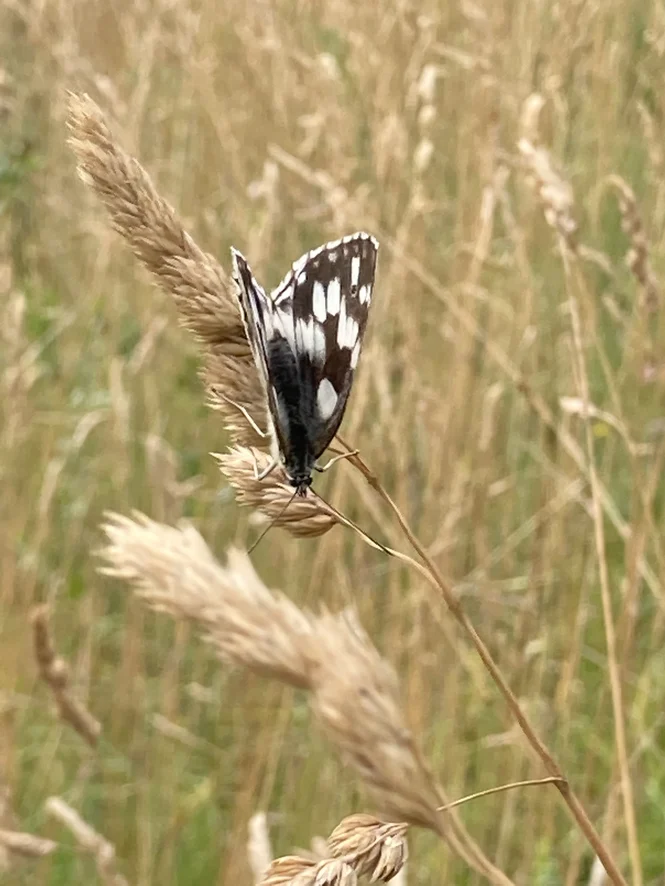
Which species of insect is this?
Melanargia galathea
